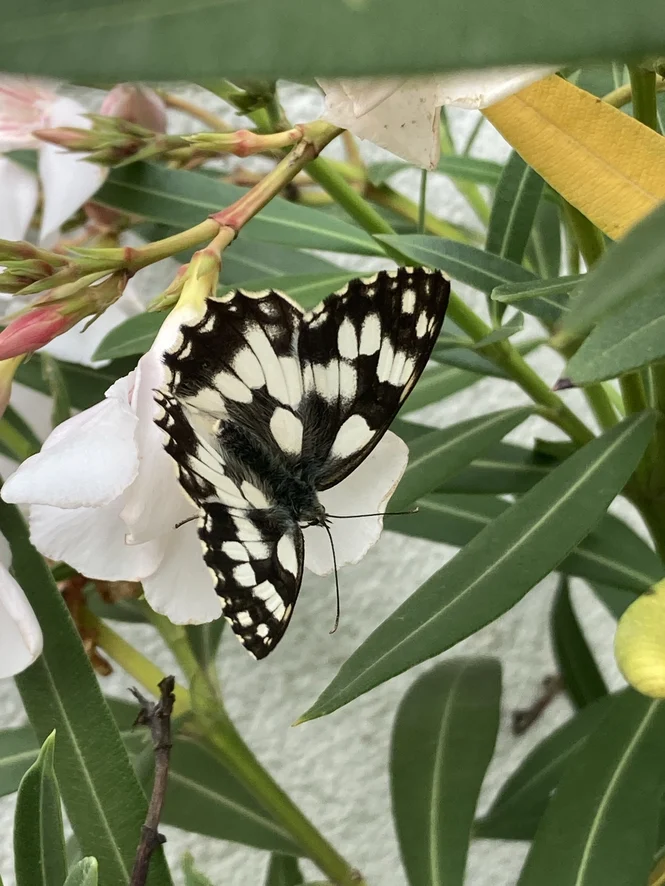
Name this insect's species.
Melanargia galathea
